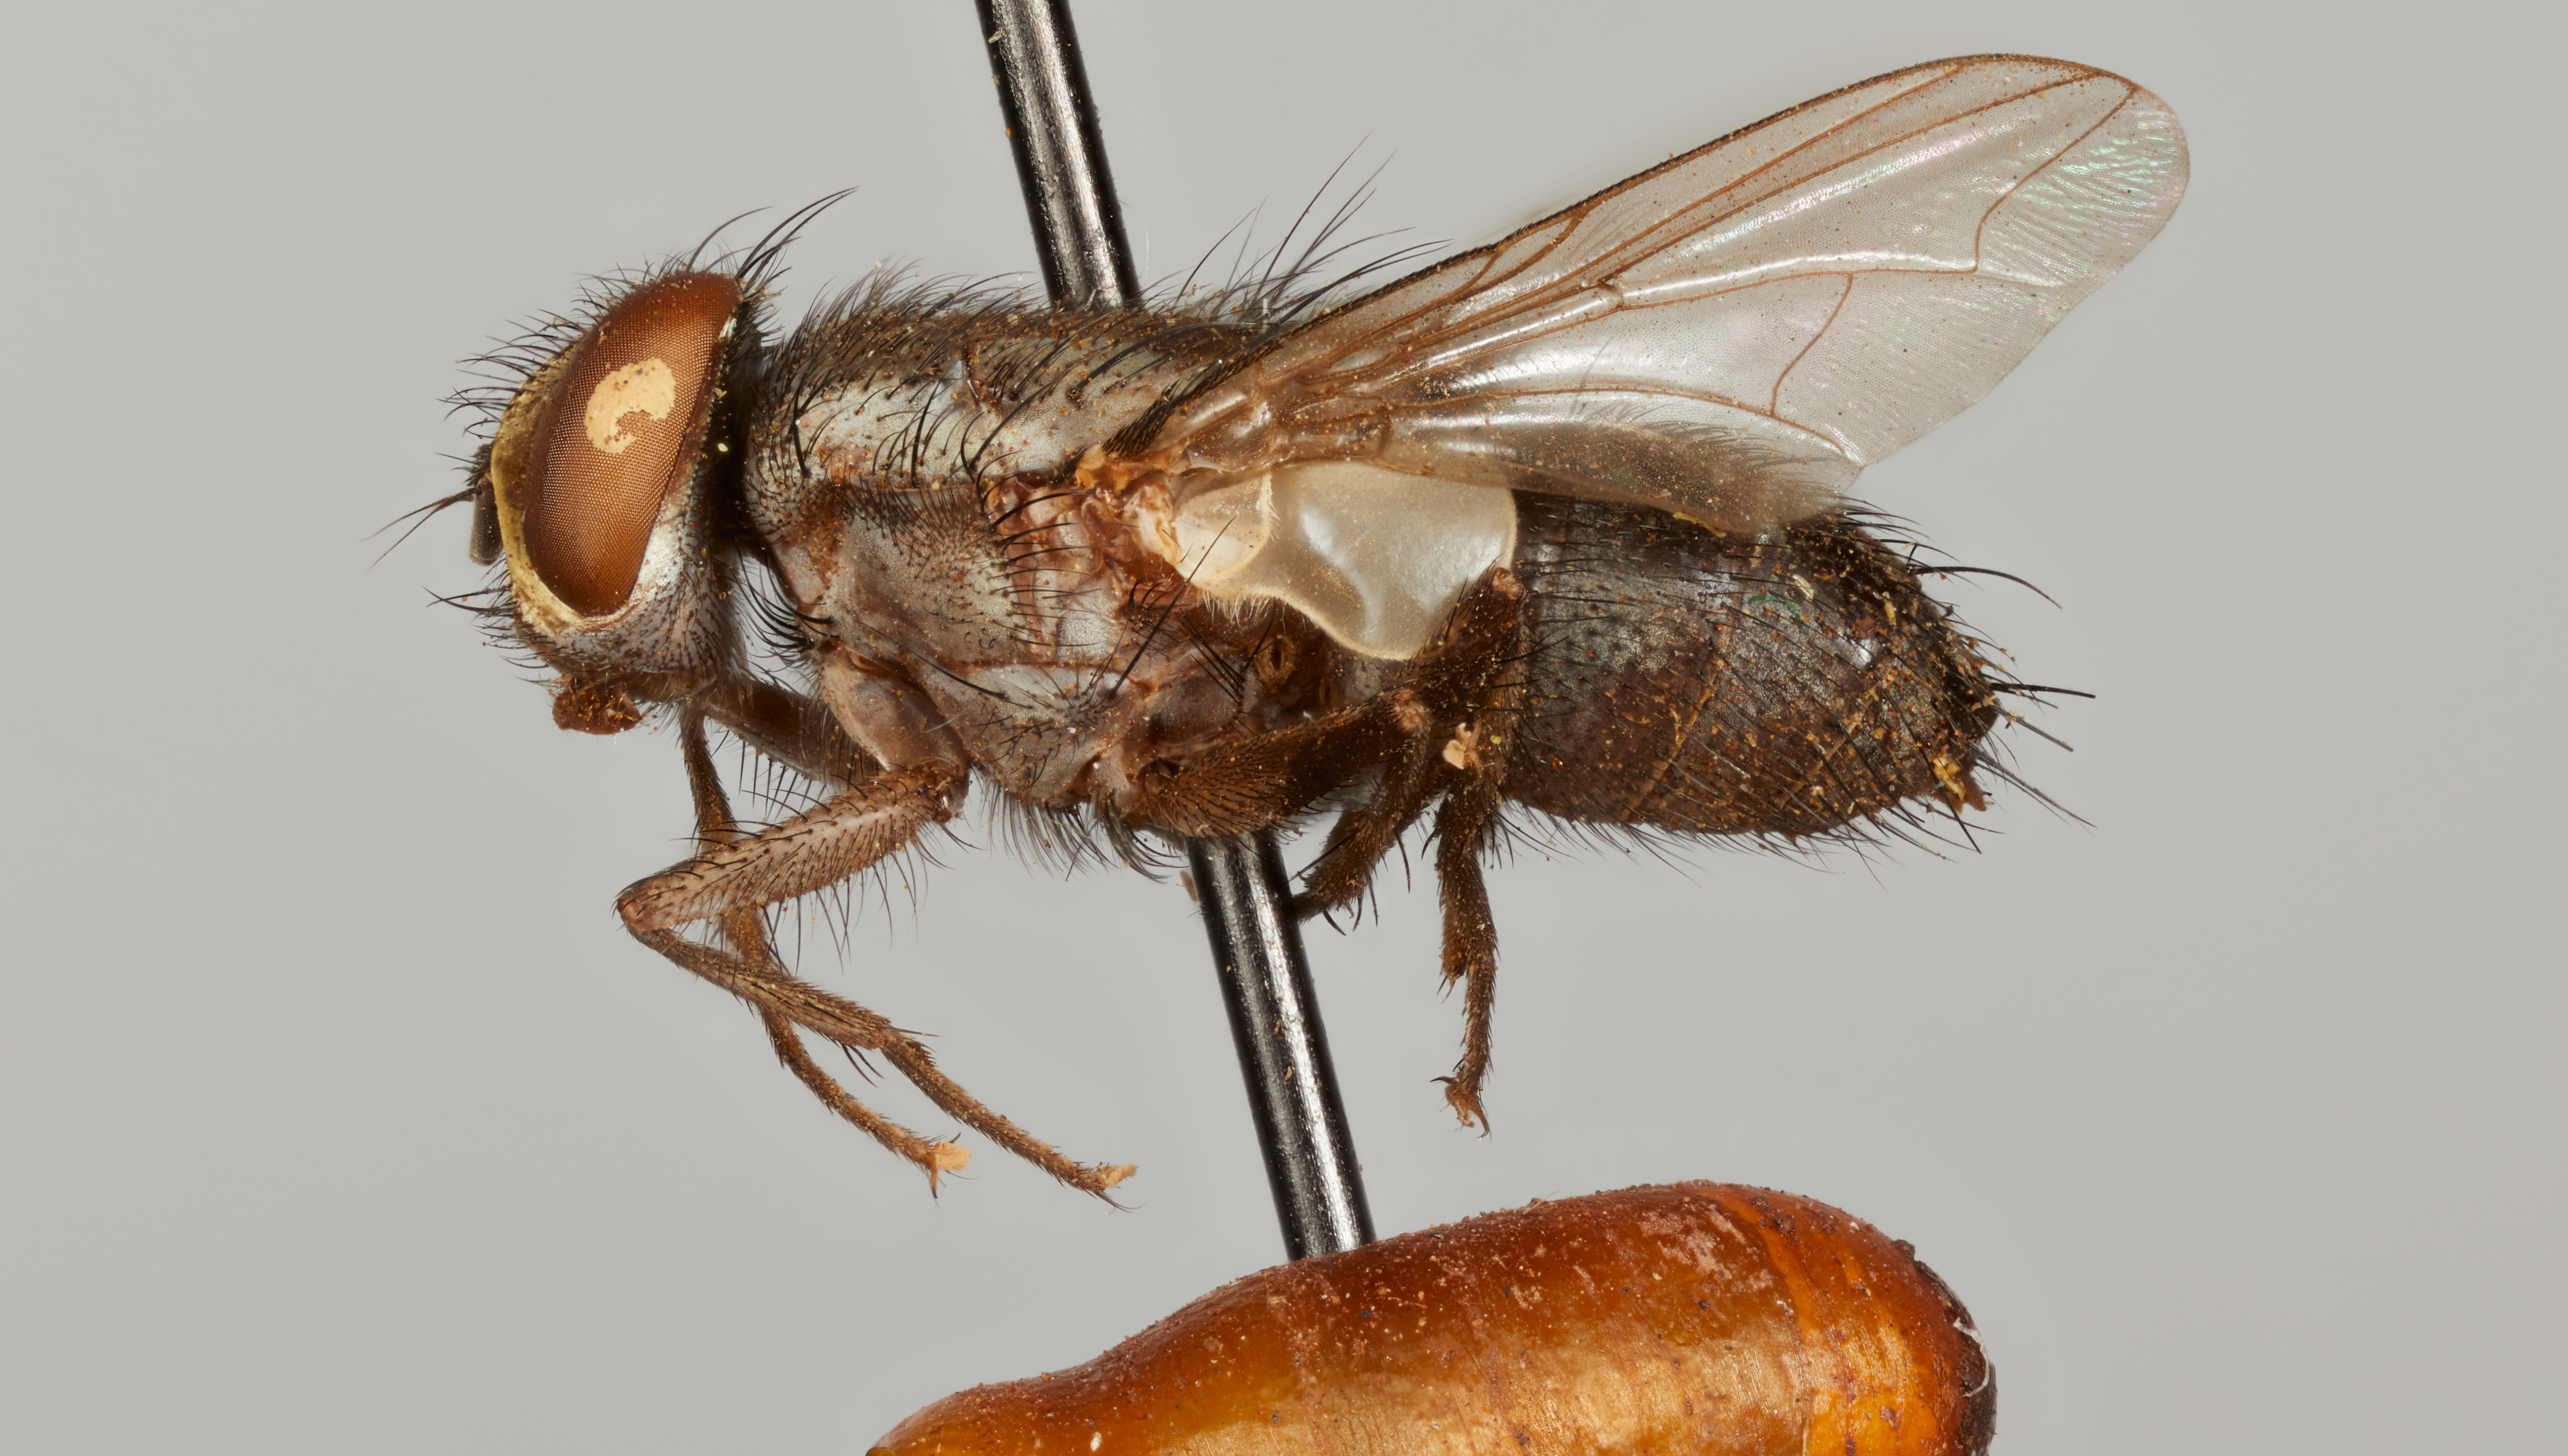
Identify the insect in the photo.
Pachyophthalmus alienus
